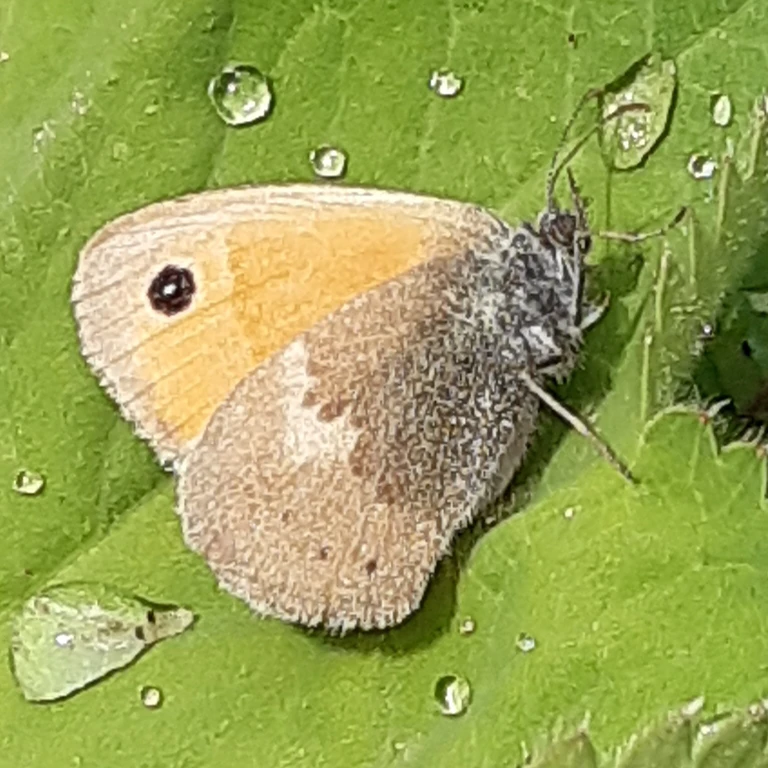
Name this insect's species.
Coenonympha pamphilus
